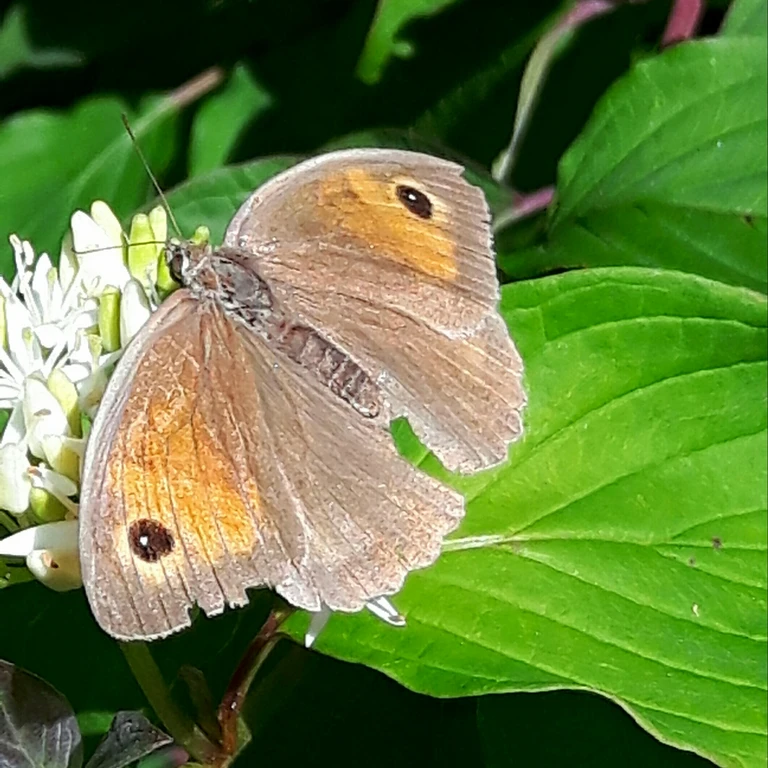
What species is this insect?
Maniola jurtina
